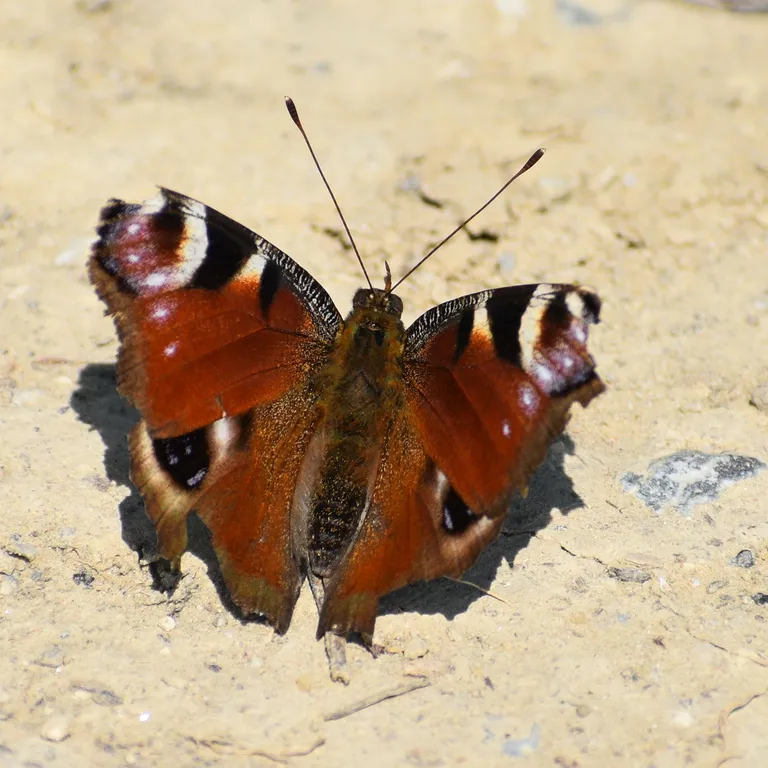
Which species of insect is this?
Aglais io
